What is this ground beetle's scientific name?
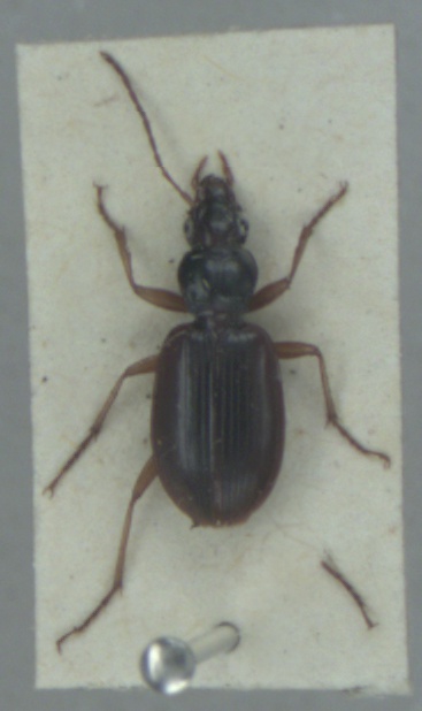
Paranchus albipes
